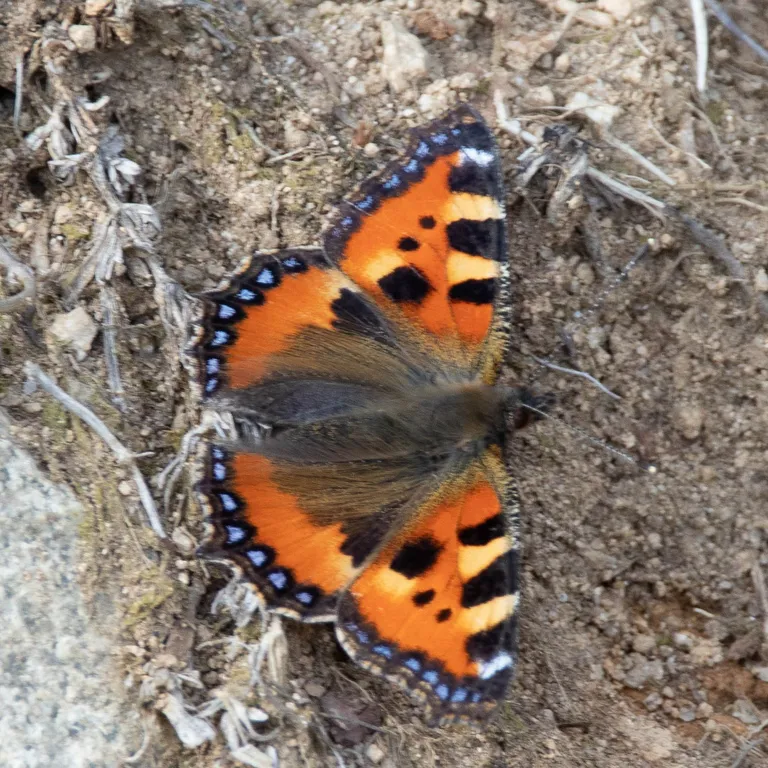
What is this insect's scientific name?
Aglais urticae
